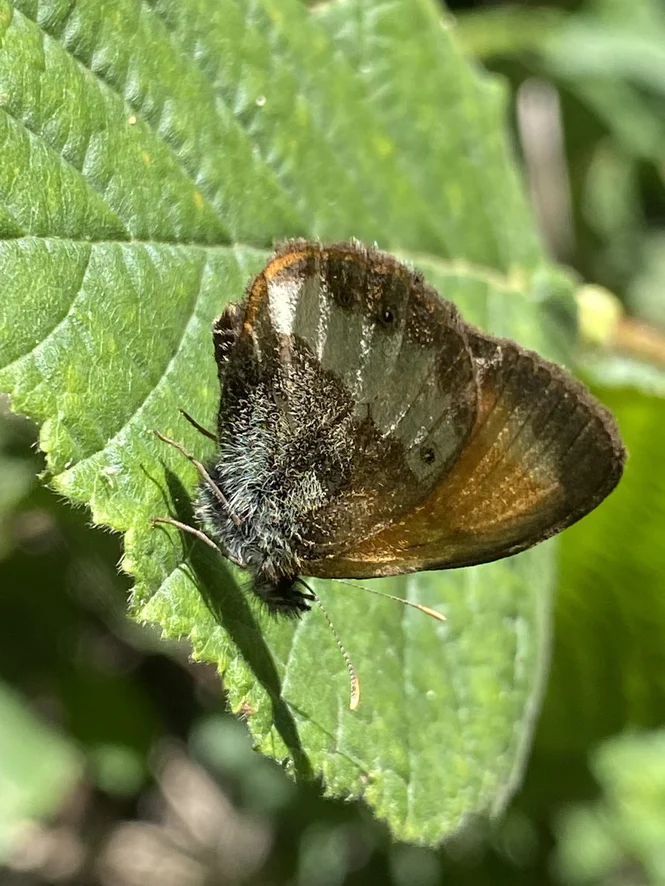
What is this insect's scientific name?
Coenonympha arcania
